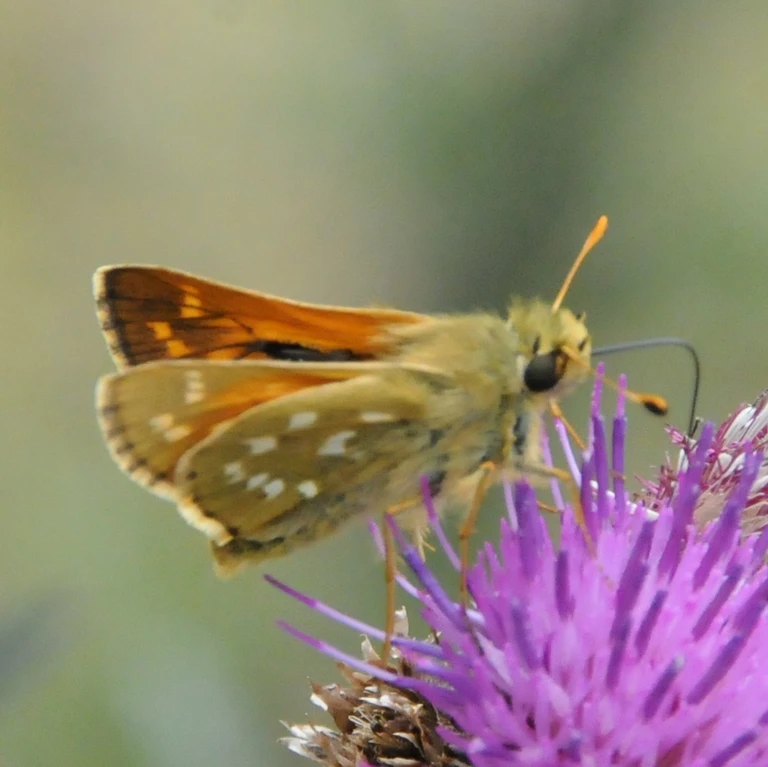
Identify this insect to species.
Hesperia comma
